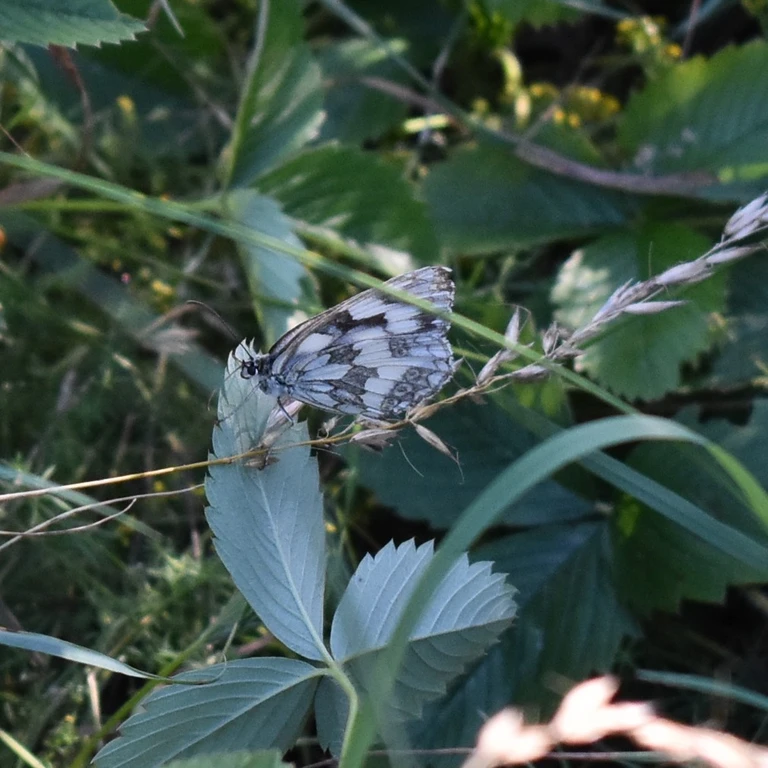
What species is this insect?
Melanargia galathea
